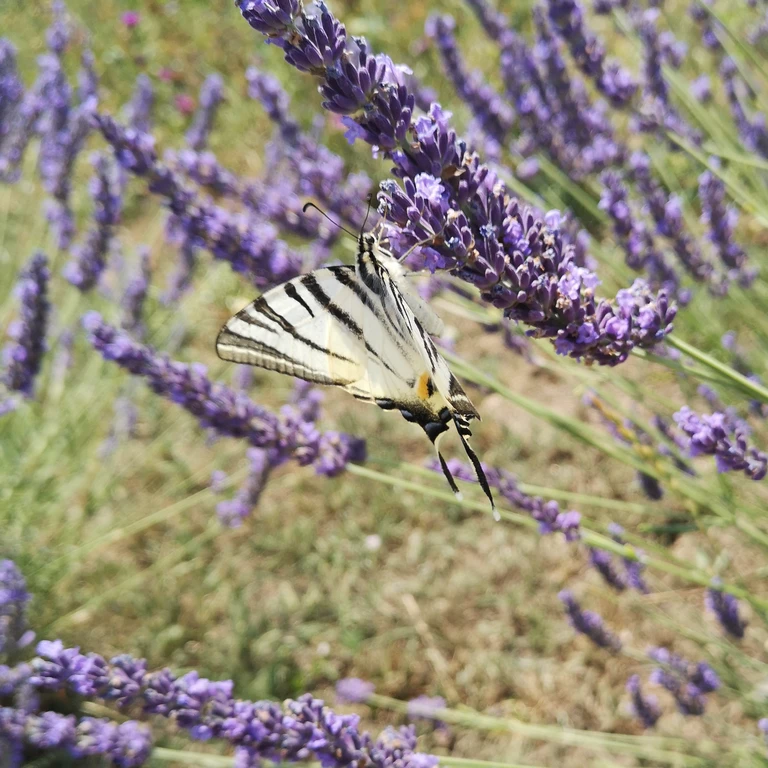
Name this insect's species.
Iphiclides podalirius
